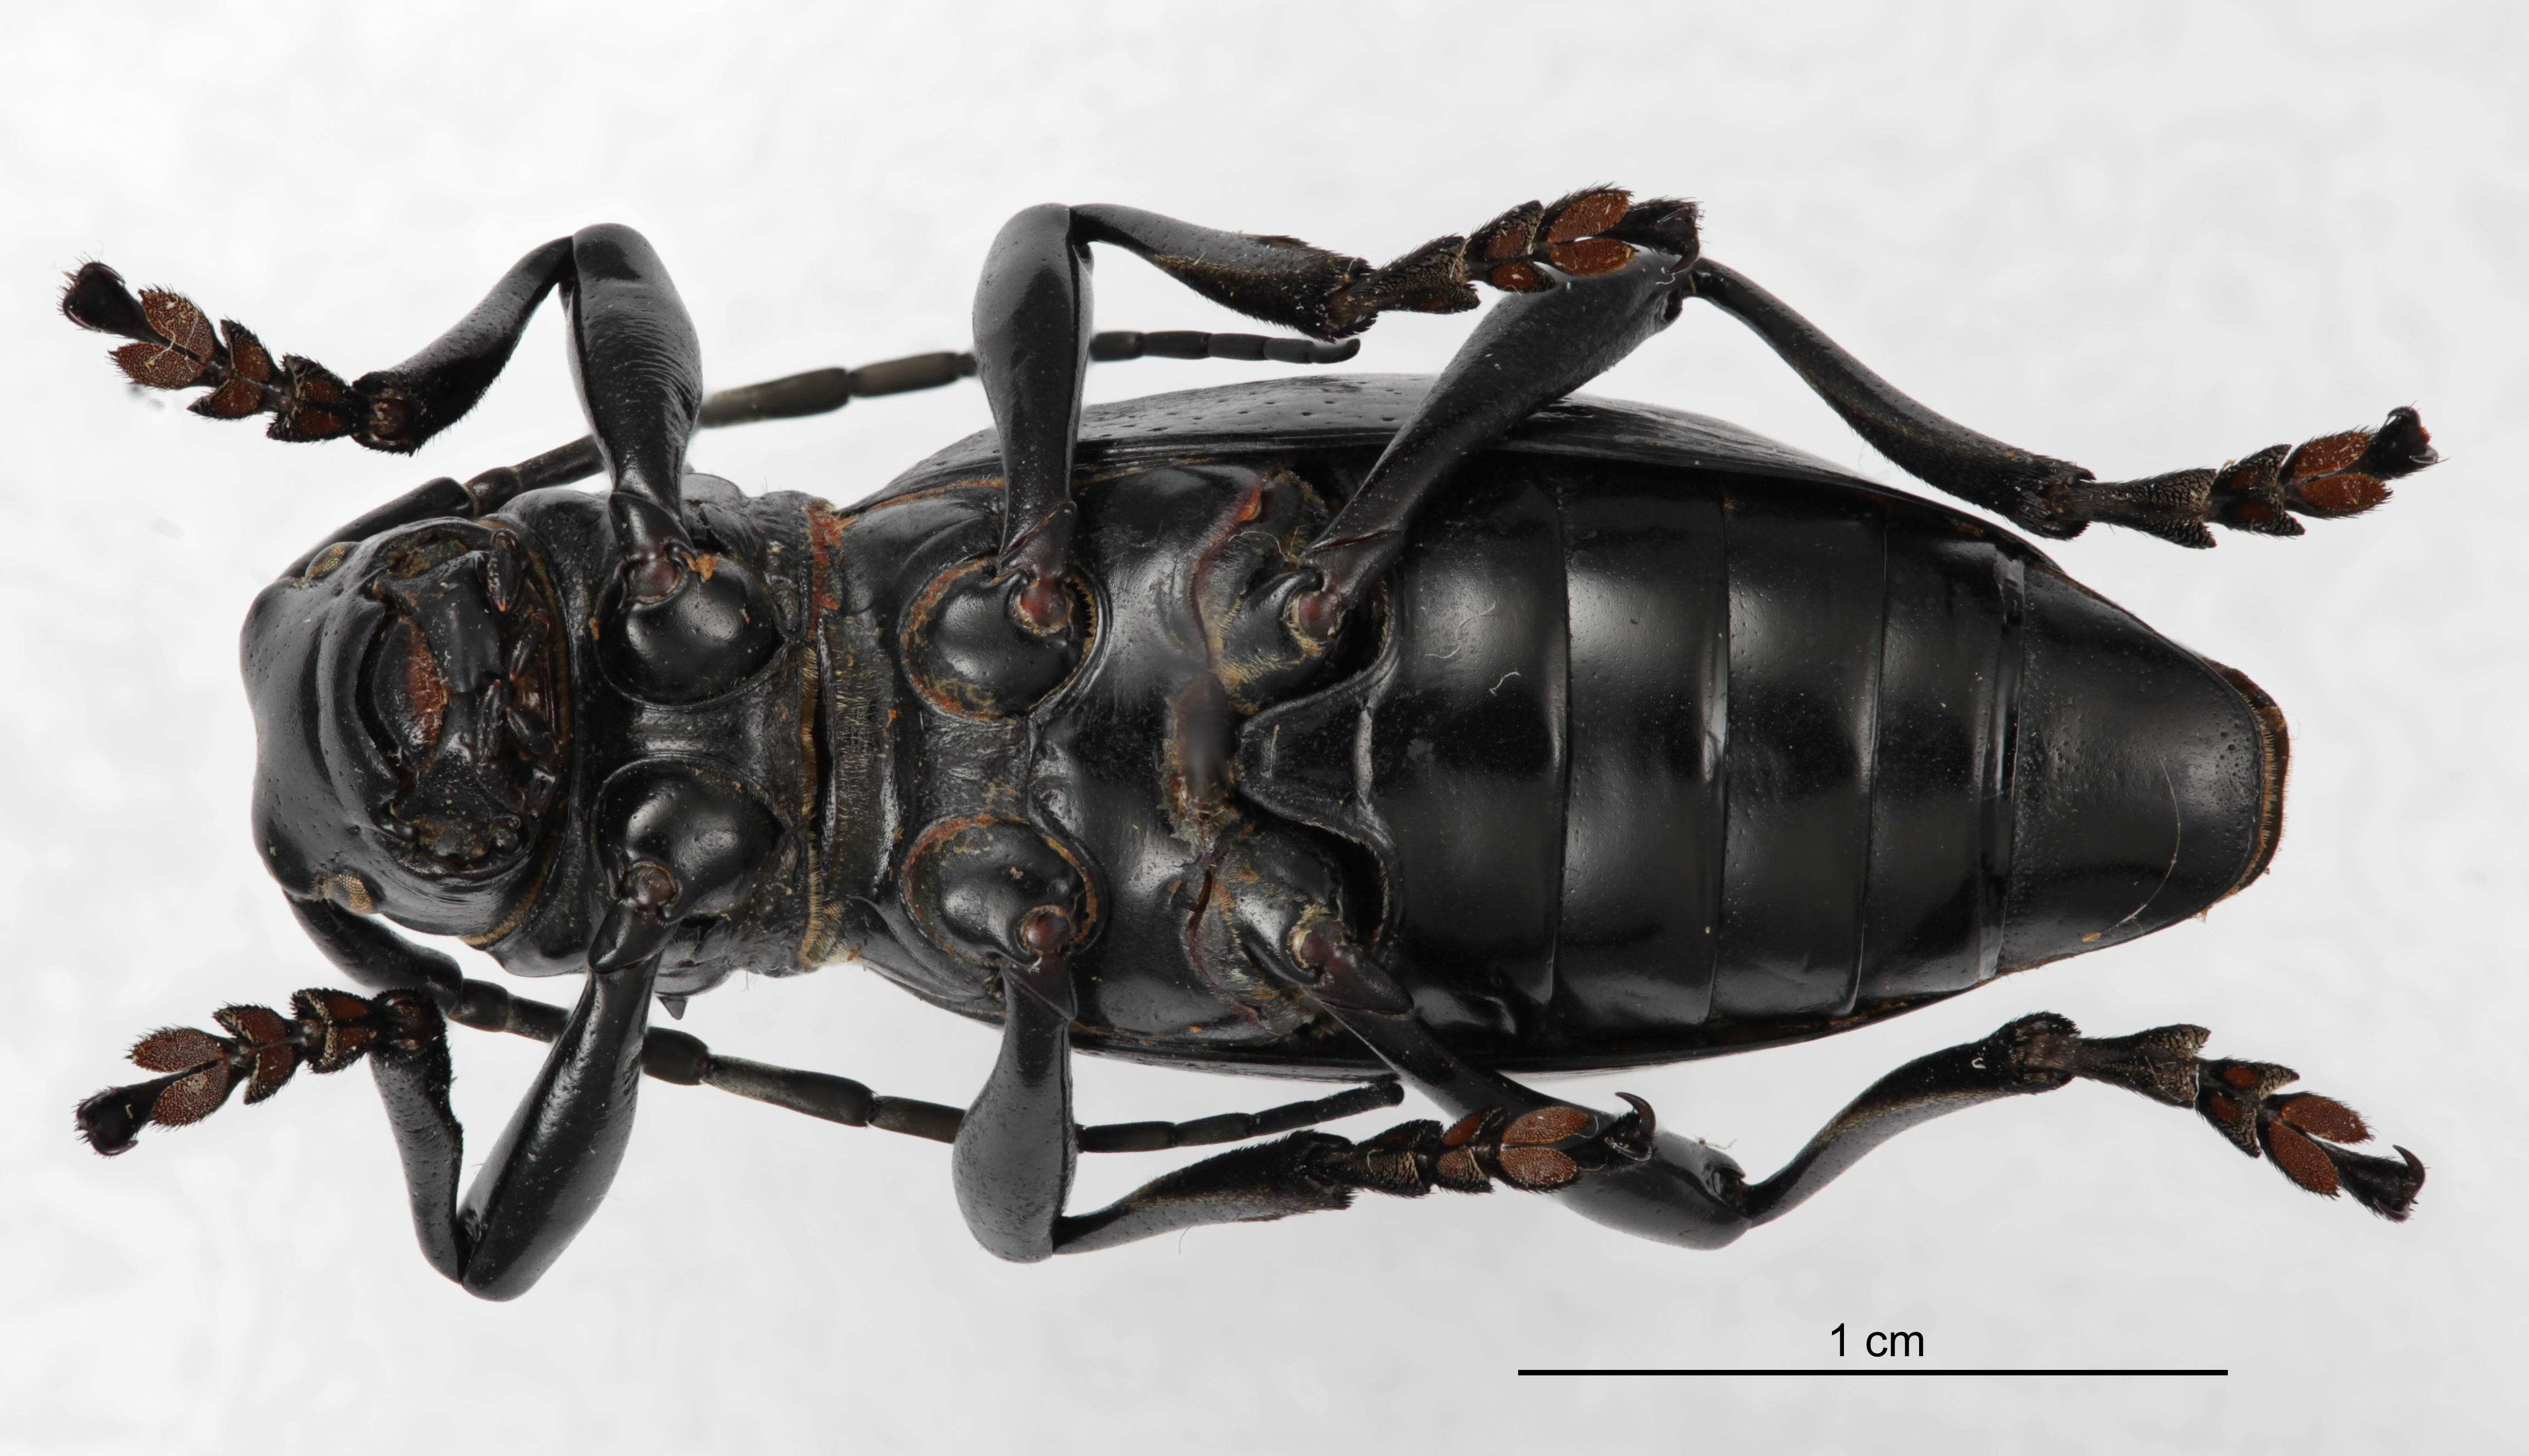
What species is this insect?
Moneilema armatum
